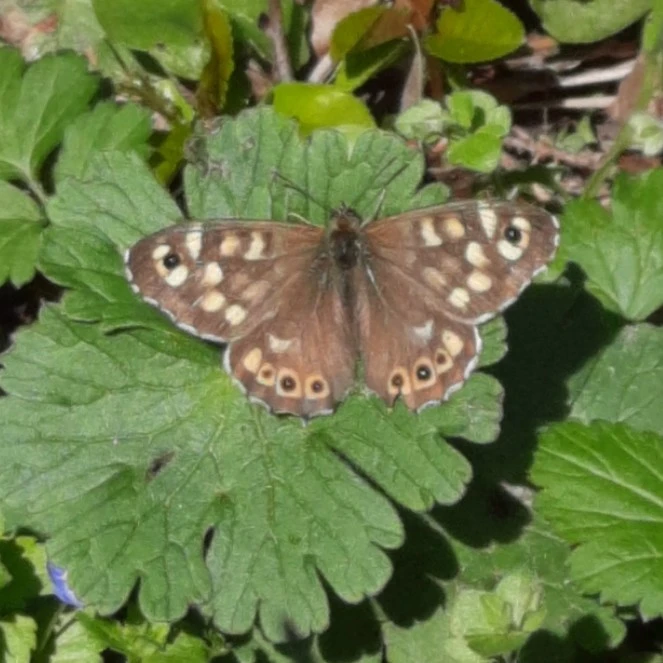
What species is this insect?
Pararge aegeria
